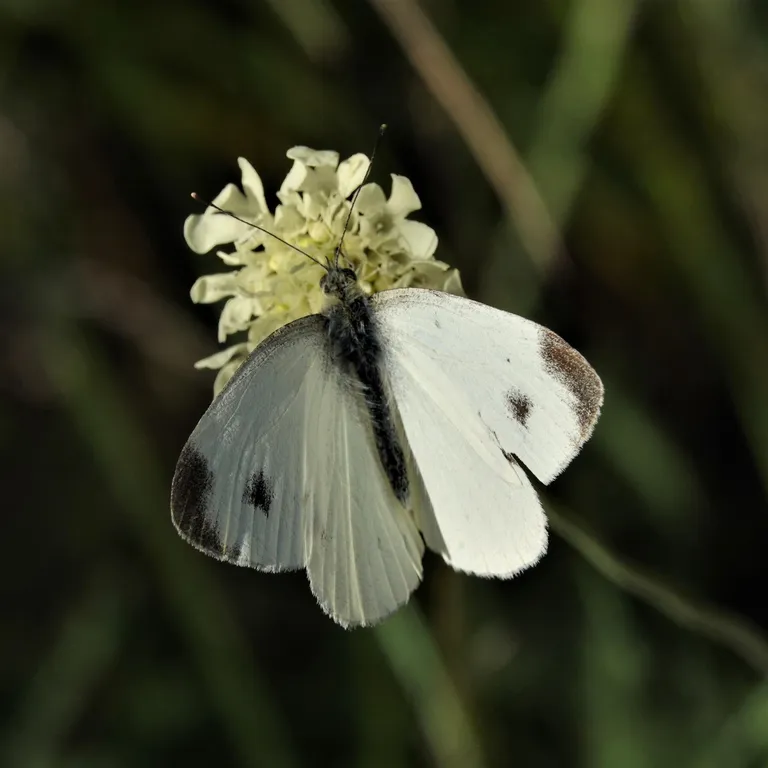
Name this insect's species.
Pieris mannii
